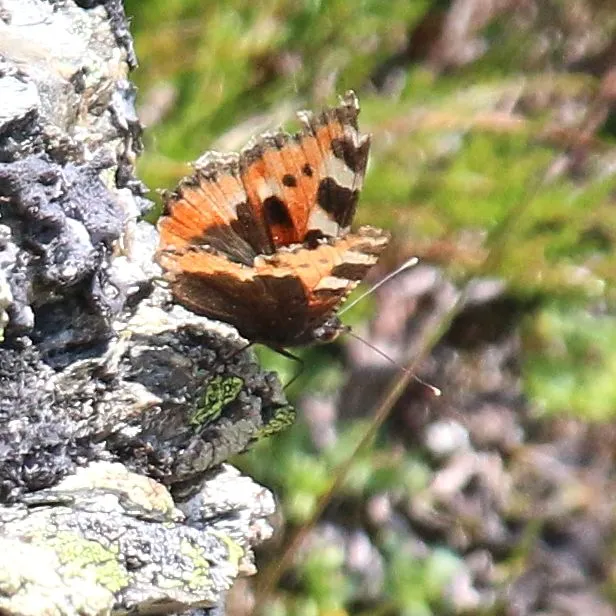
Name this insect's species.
Aglais urticae
